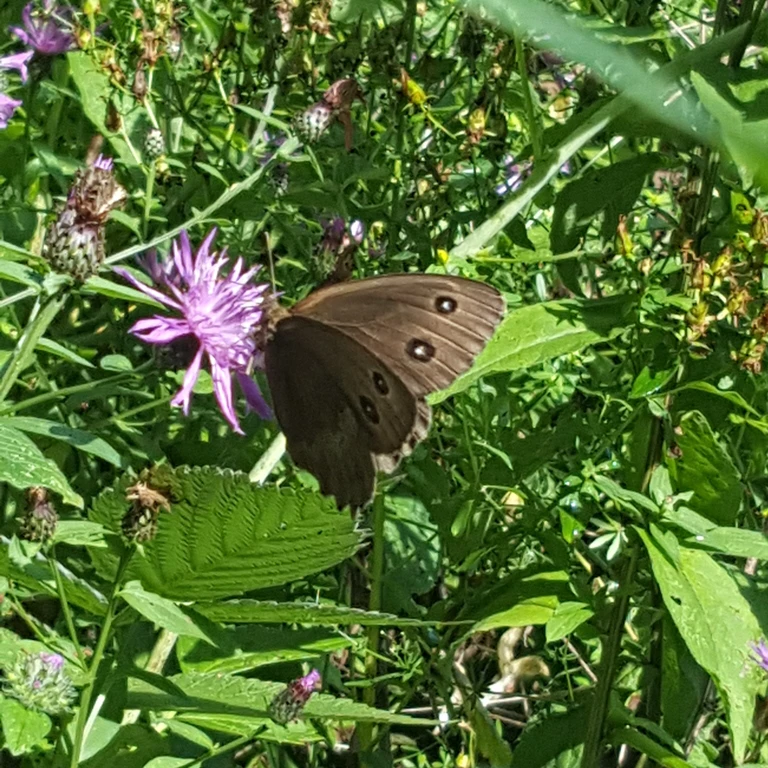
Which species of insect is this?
Minois dryas
